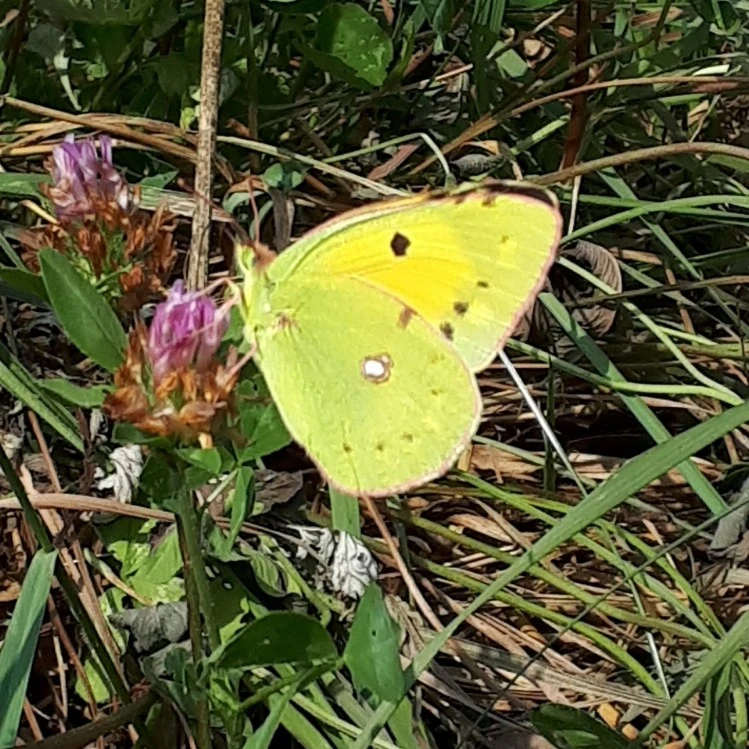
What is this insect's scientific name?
Colias croceus
